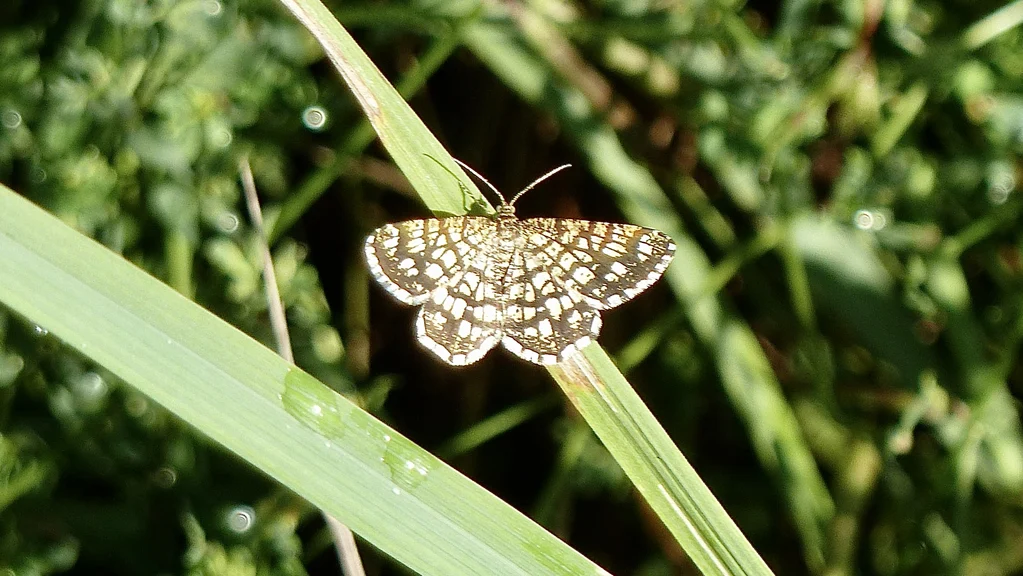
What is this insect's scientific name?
Chiasmia clathrata
